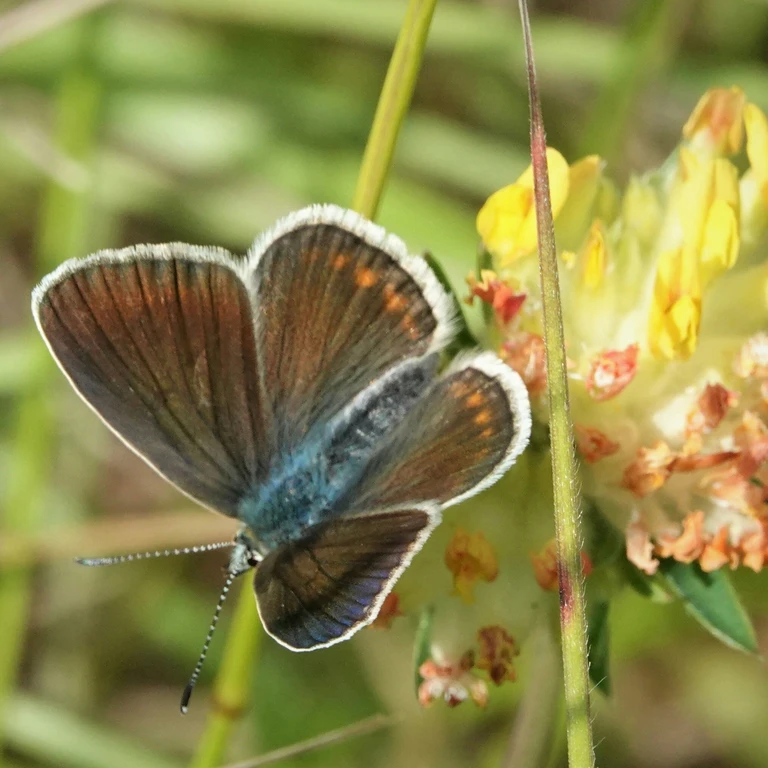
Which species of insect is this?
Polyommatus dorylas
